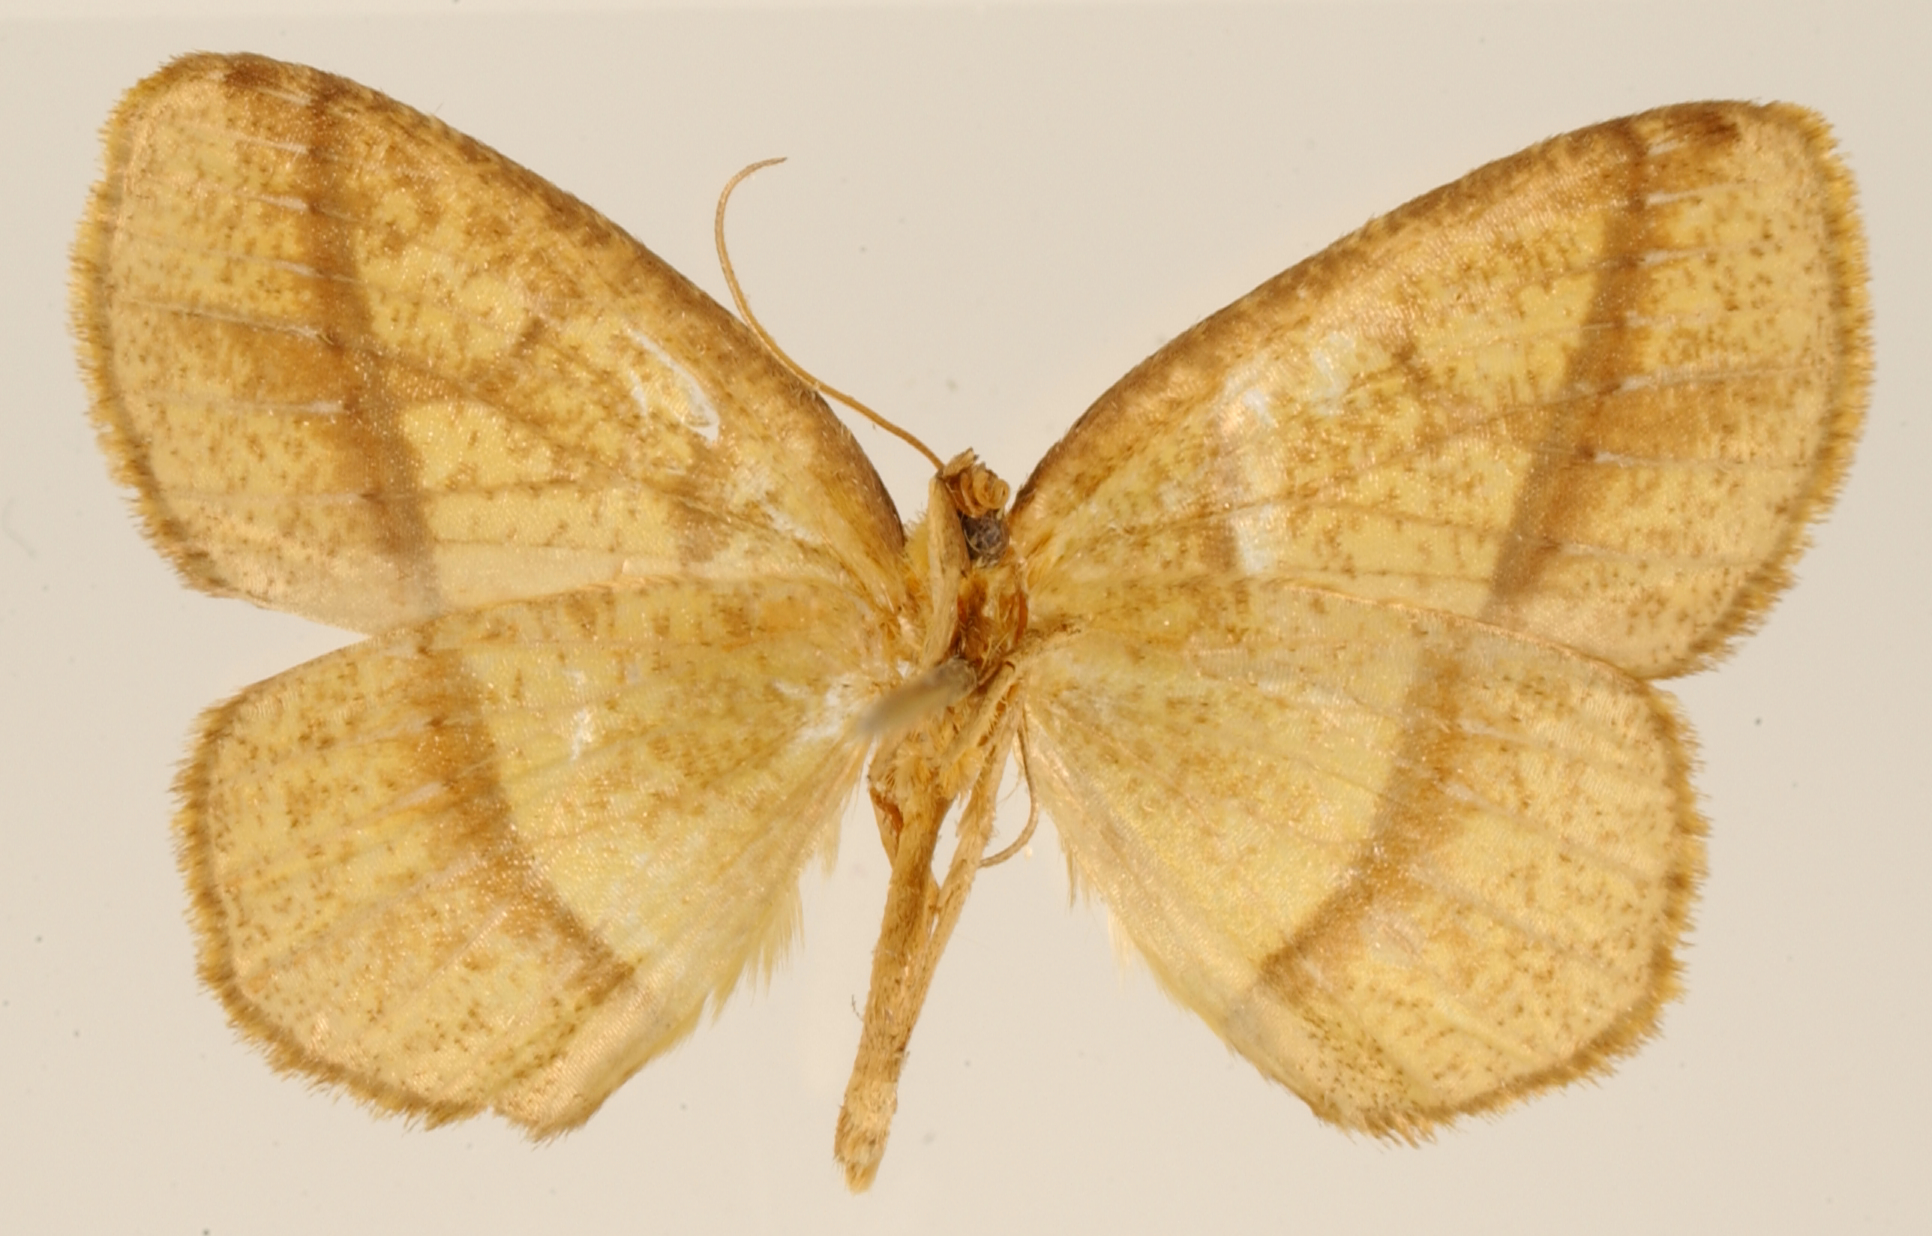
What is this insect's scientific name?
Melinodes simplaria
